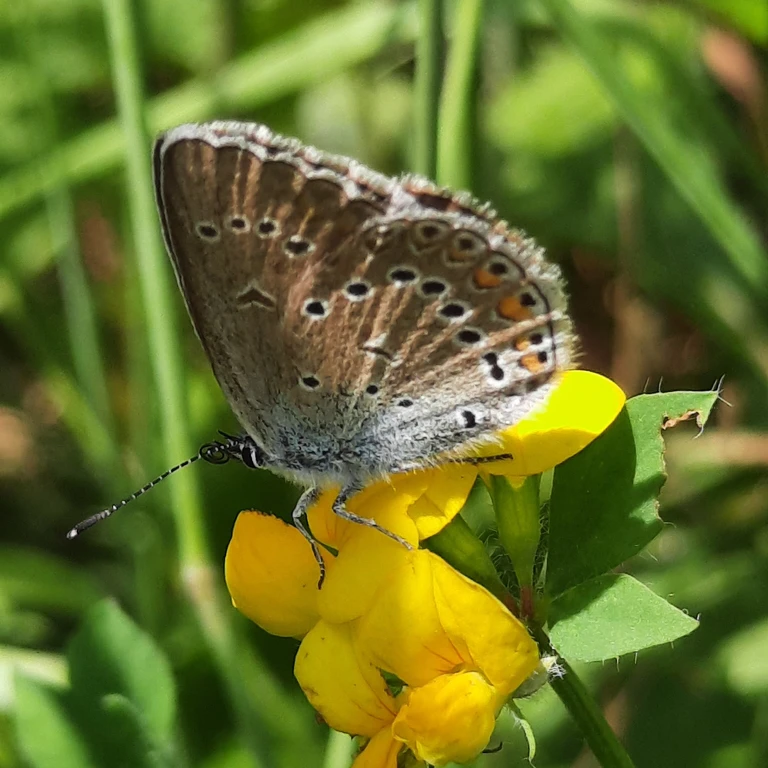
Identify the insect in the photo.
Polyommatus amandus (also Plebejus amanda)
